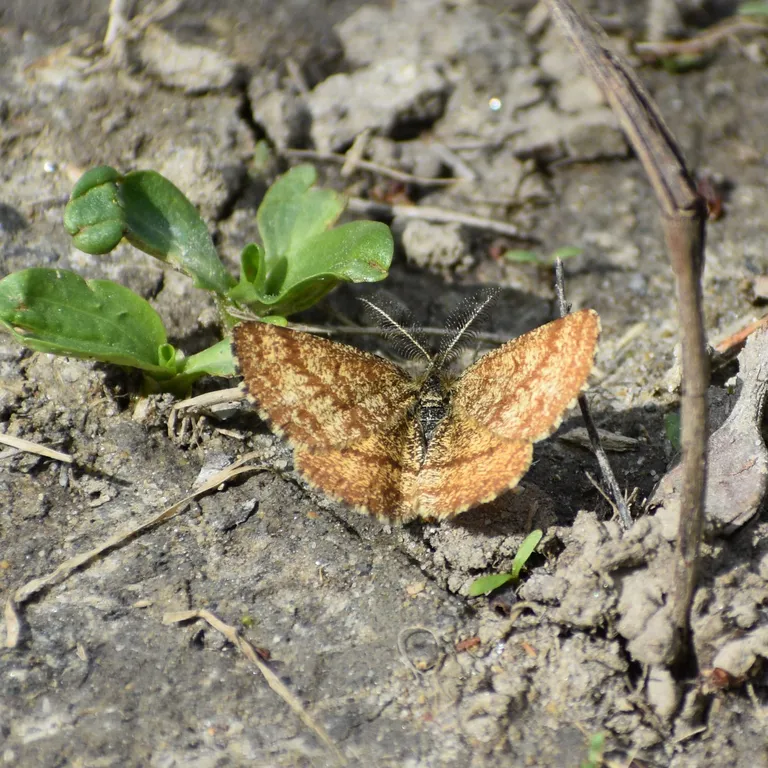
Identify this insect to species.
Ematurga atomaria
